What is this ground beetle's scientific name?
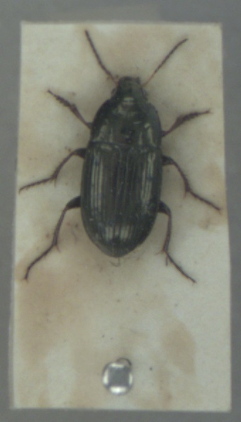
Amara aenea
